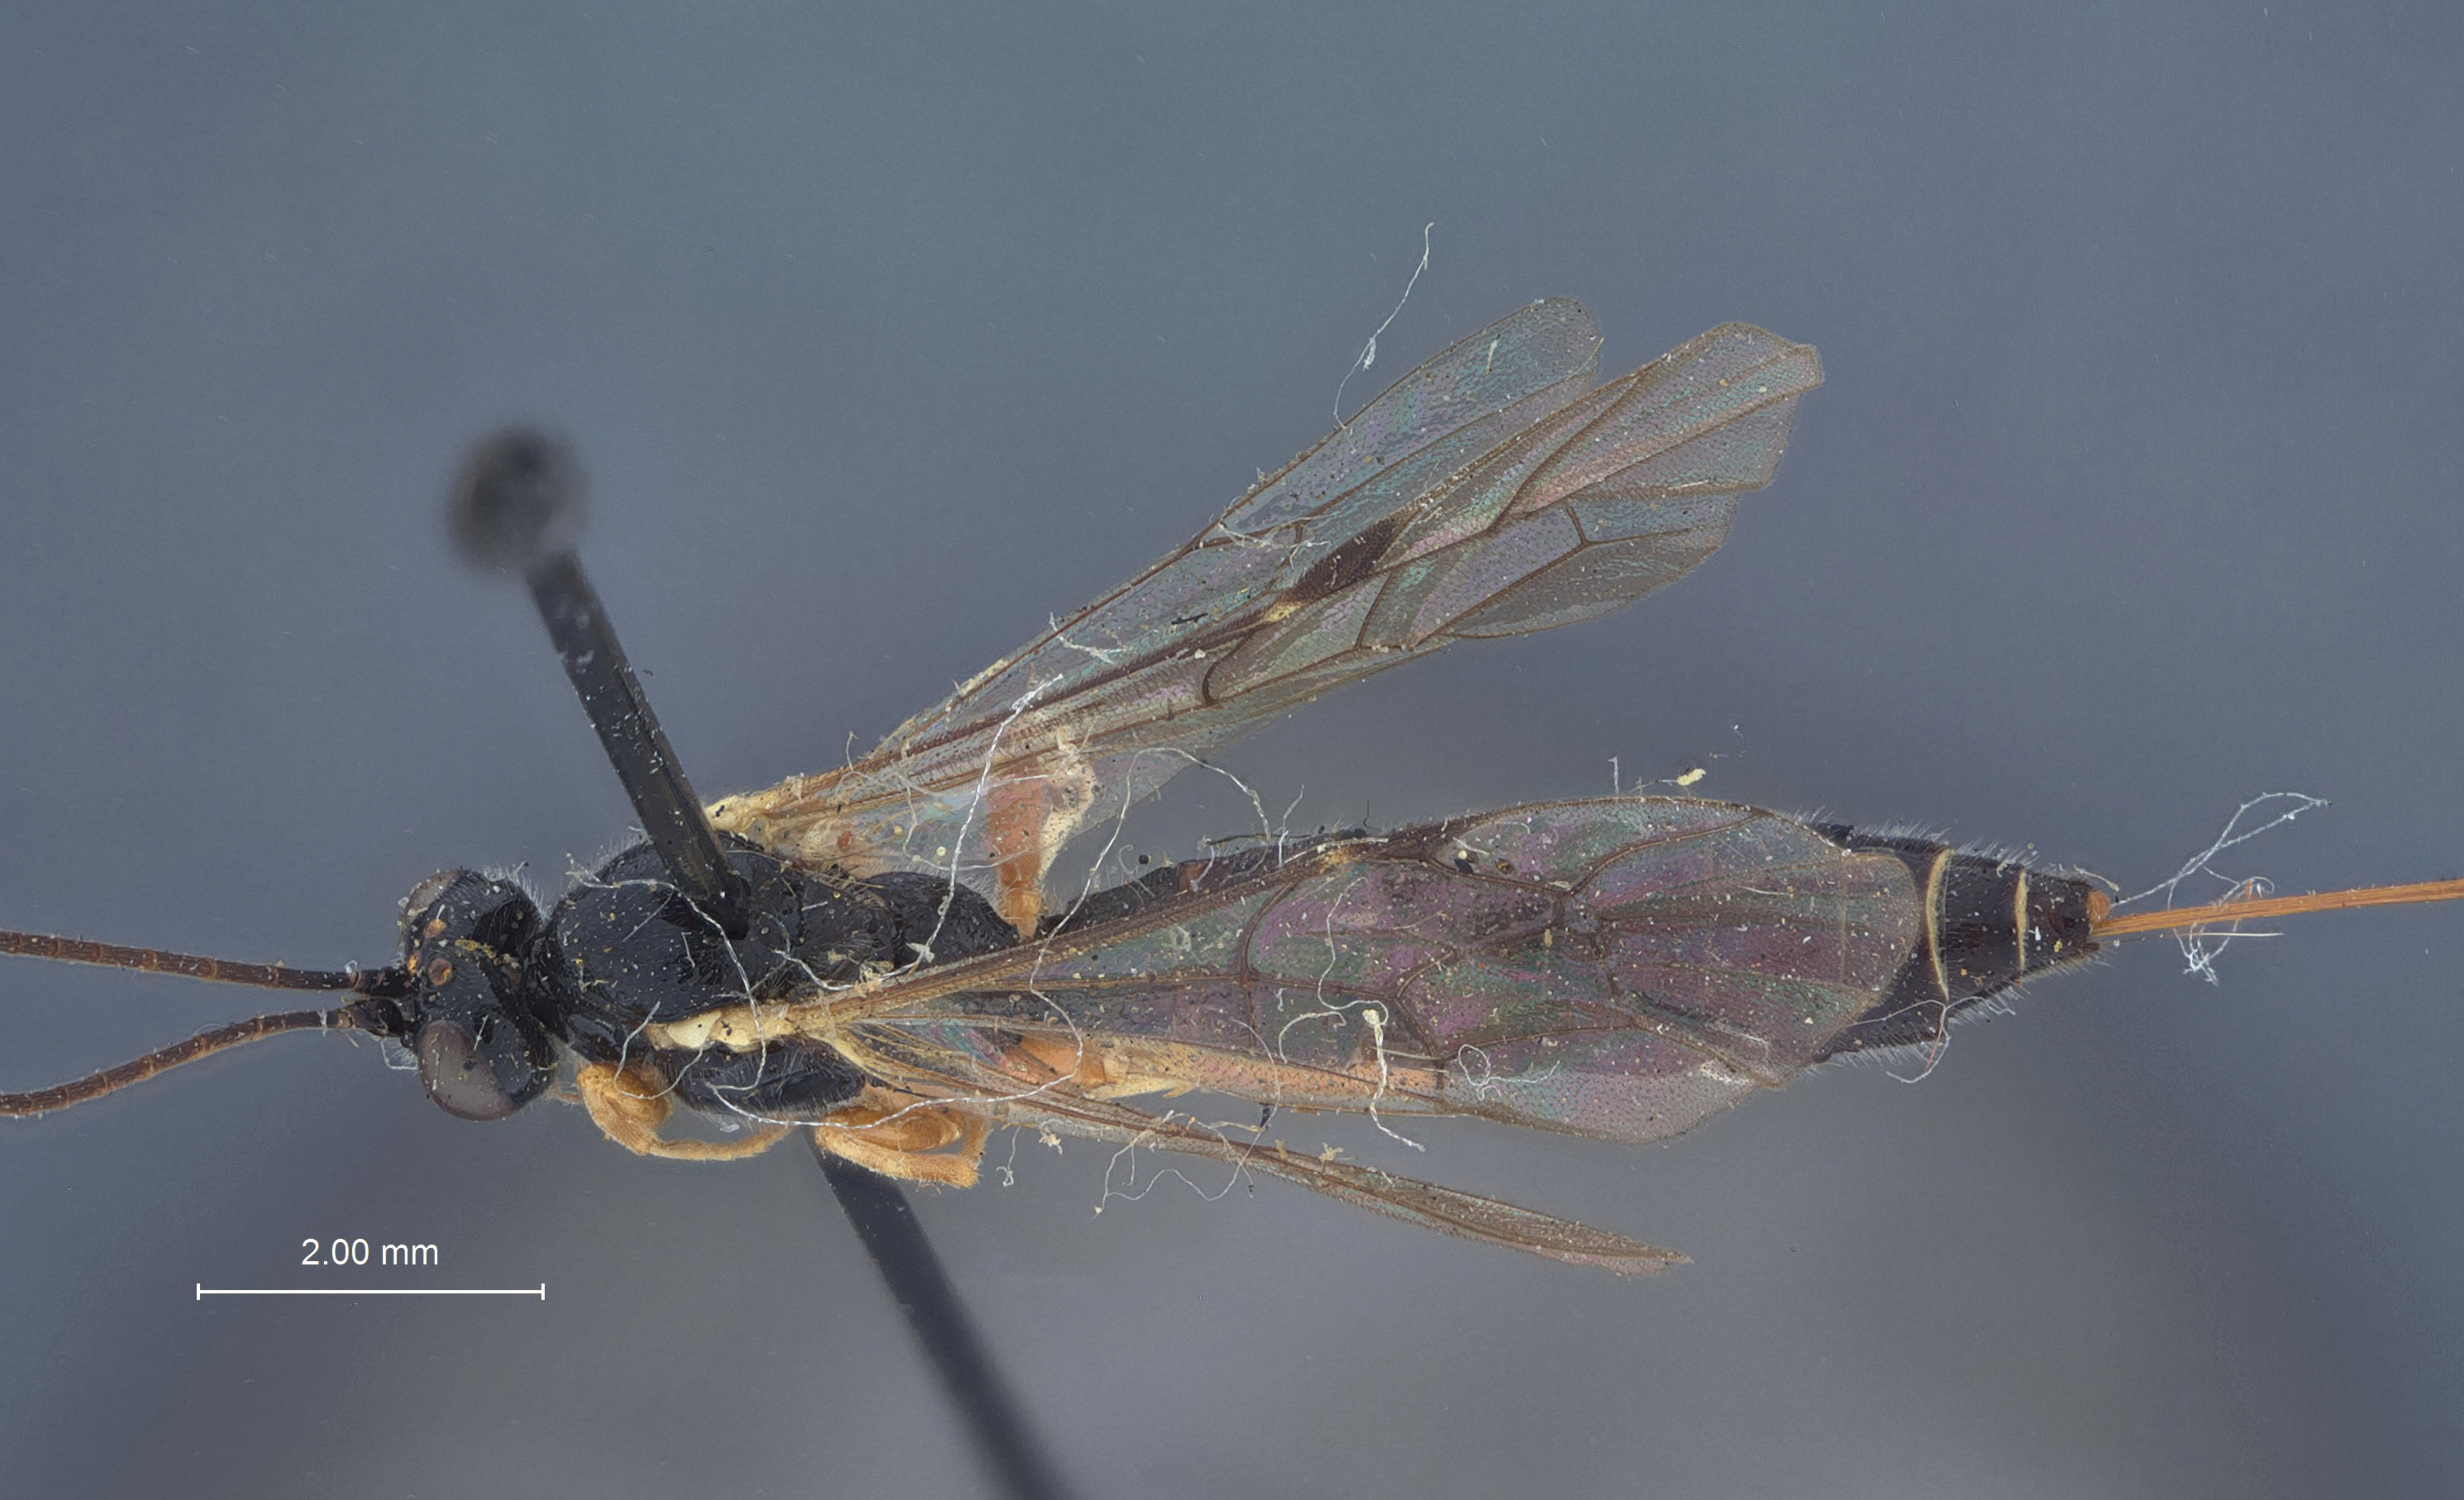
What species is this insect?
Pimpla bruneifrons
